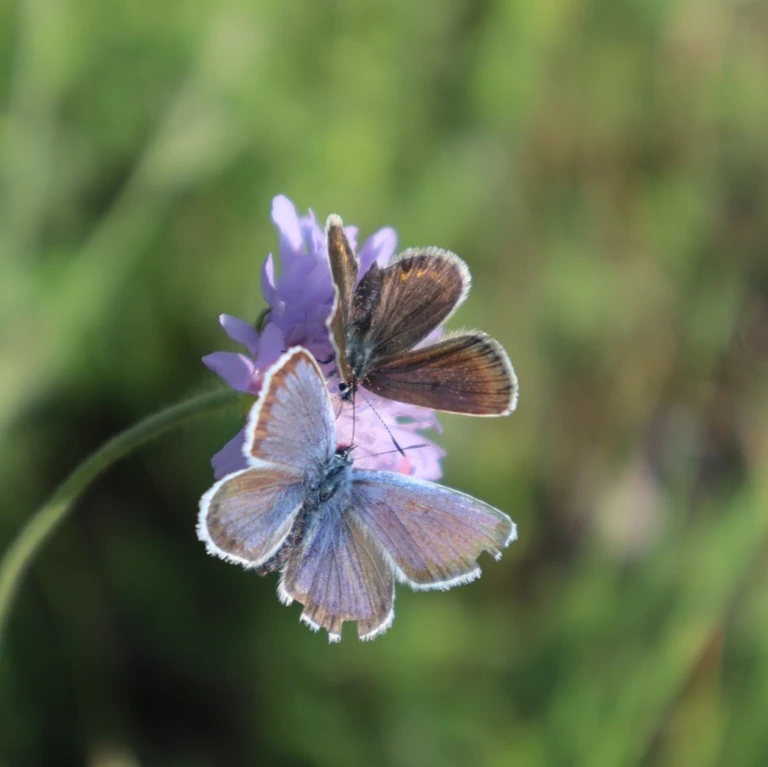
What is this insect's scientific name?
Plebejus argus
